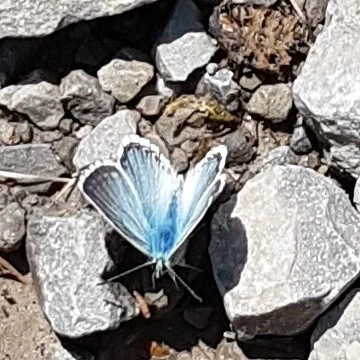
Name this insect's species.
Lysandra coridon
